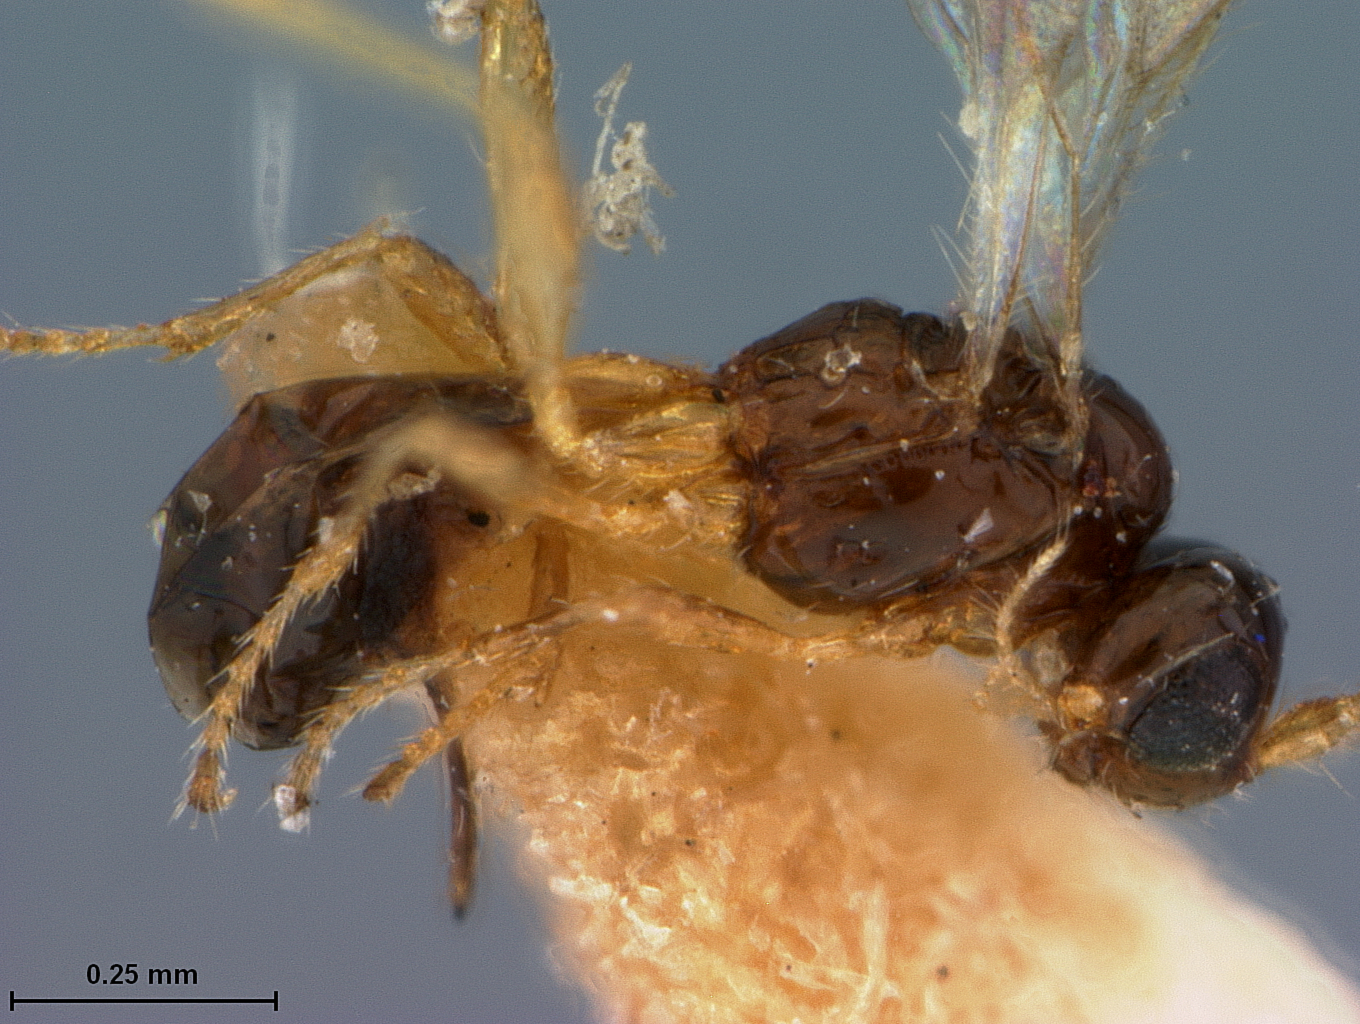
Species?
Aspilota foutsi
